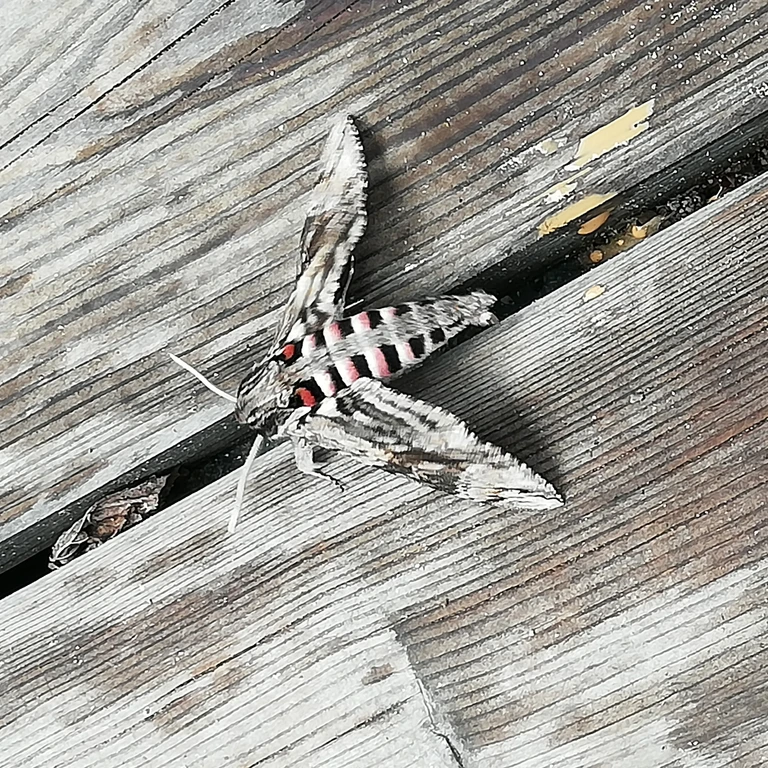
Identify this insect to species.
Agrius convolvuli
